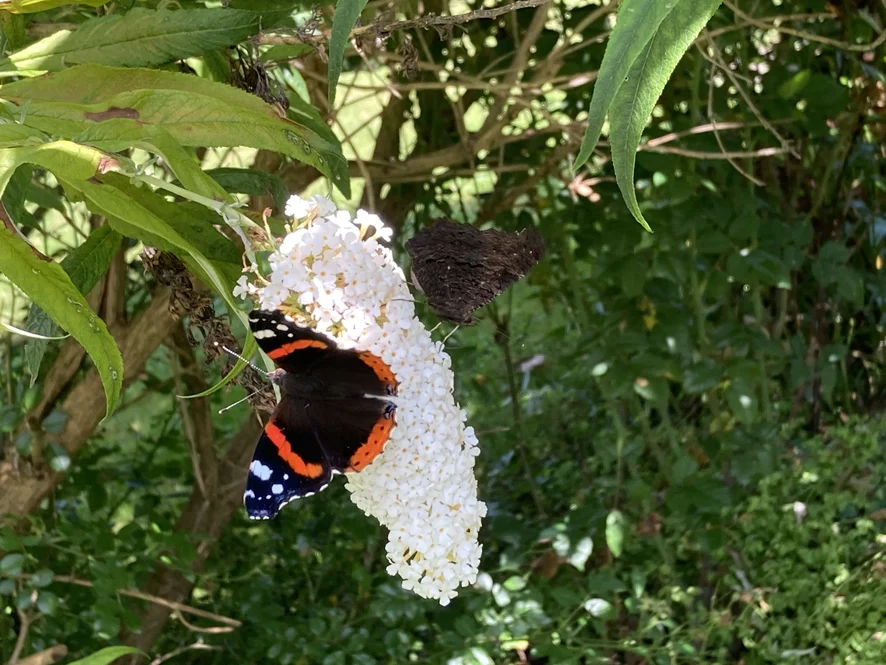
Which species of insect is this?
Vanessa atalanta
